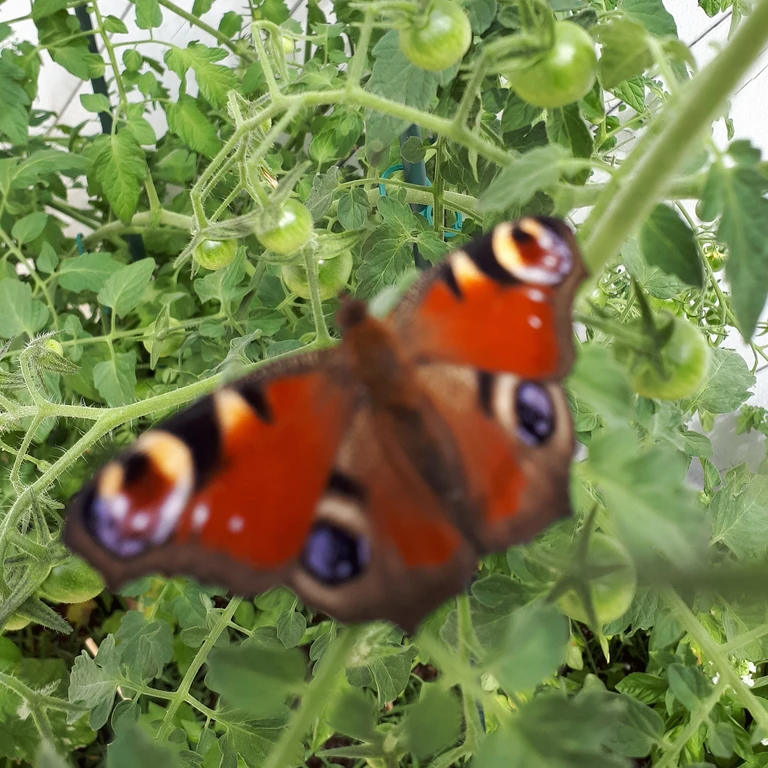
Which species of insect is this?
Aglais io
